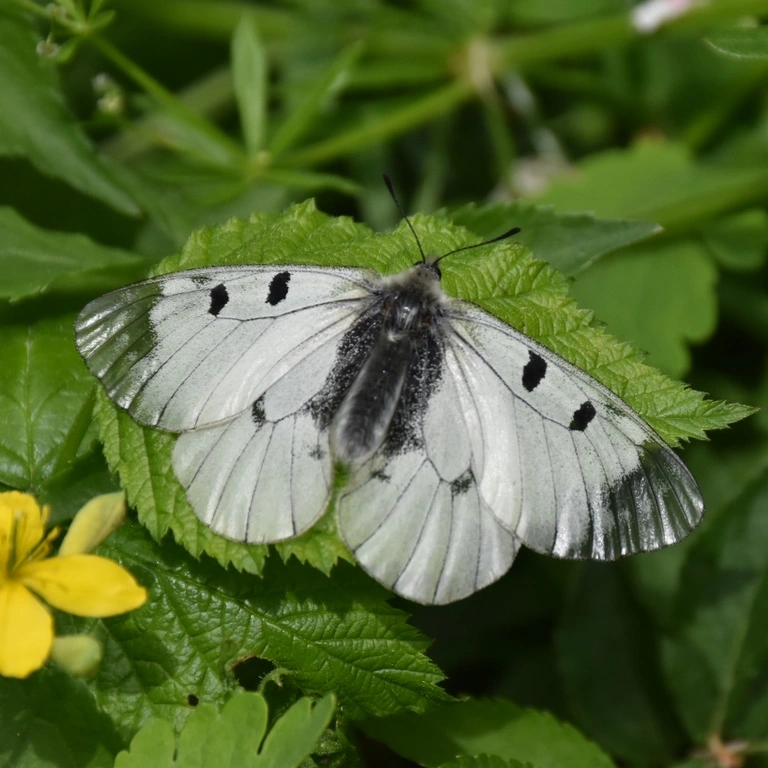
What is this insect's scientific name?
Parnassius mnemosyne
